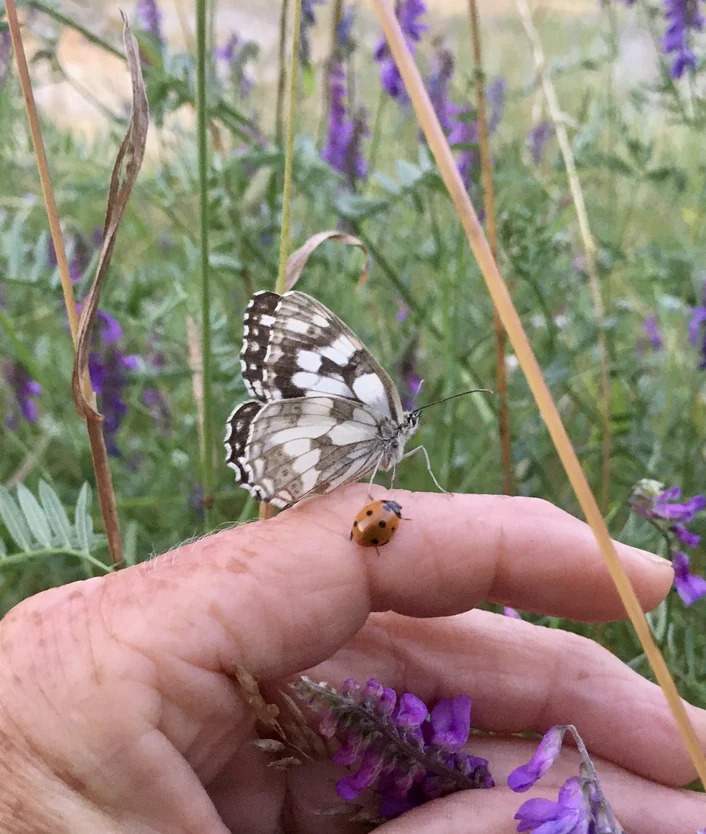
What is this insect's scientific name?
Melanargia galathea
